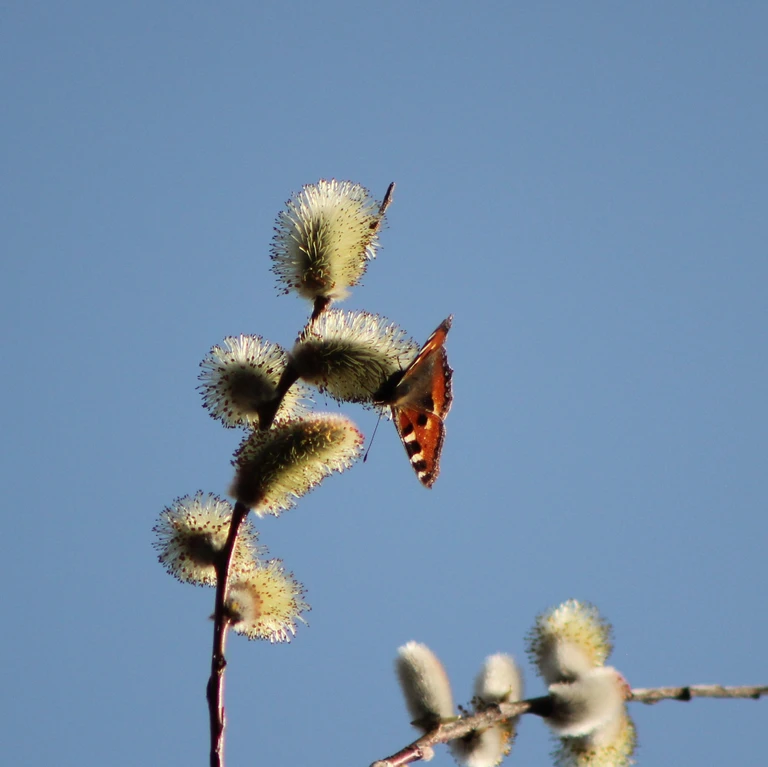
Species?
Aglais urticae
